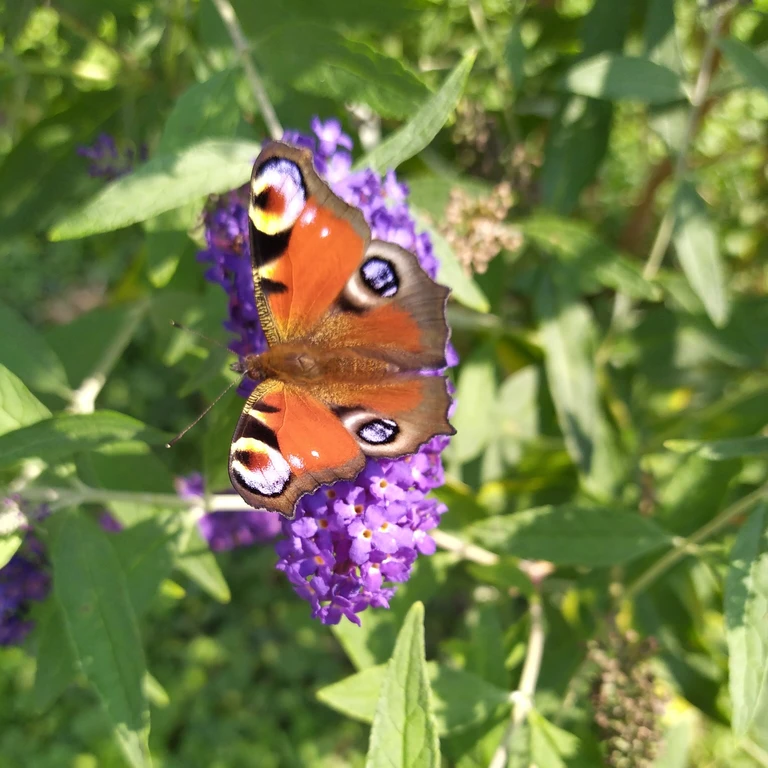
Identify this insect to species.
Aglais io
